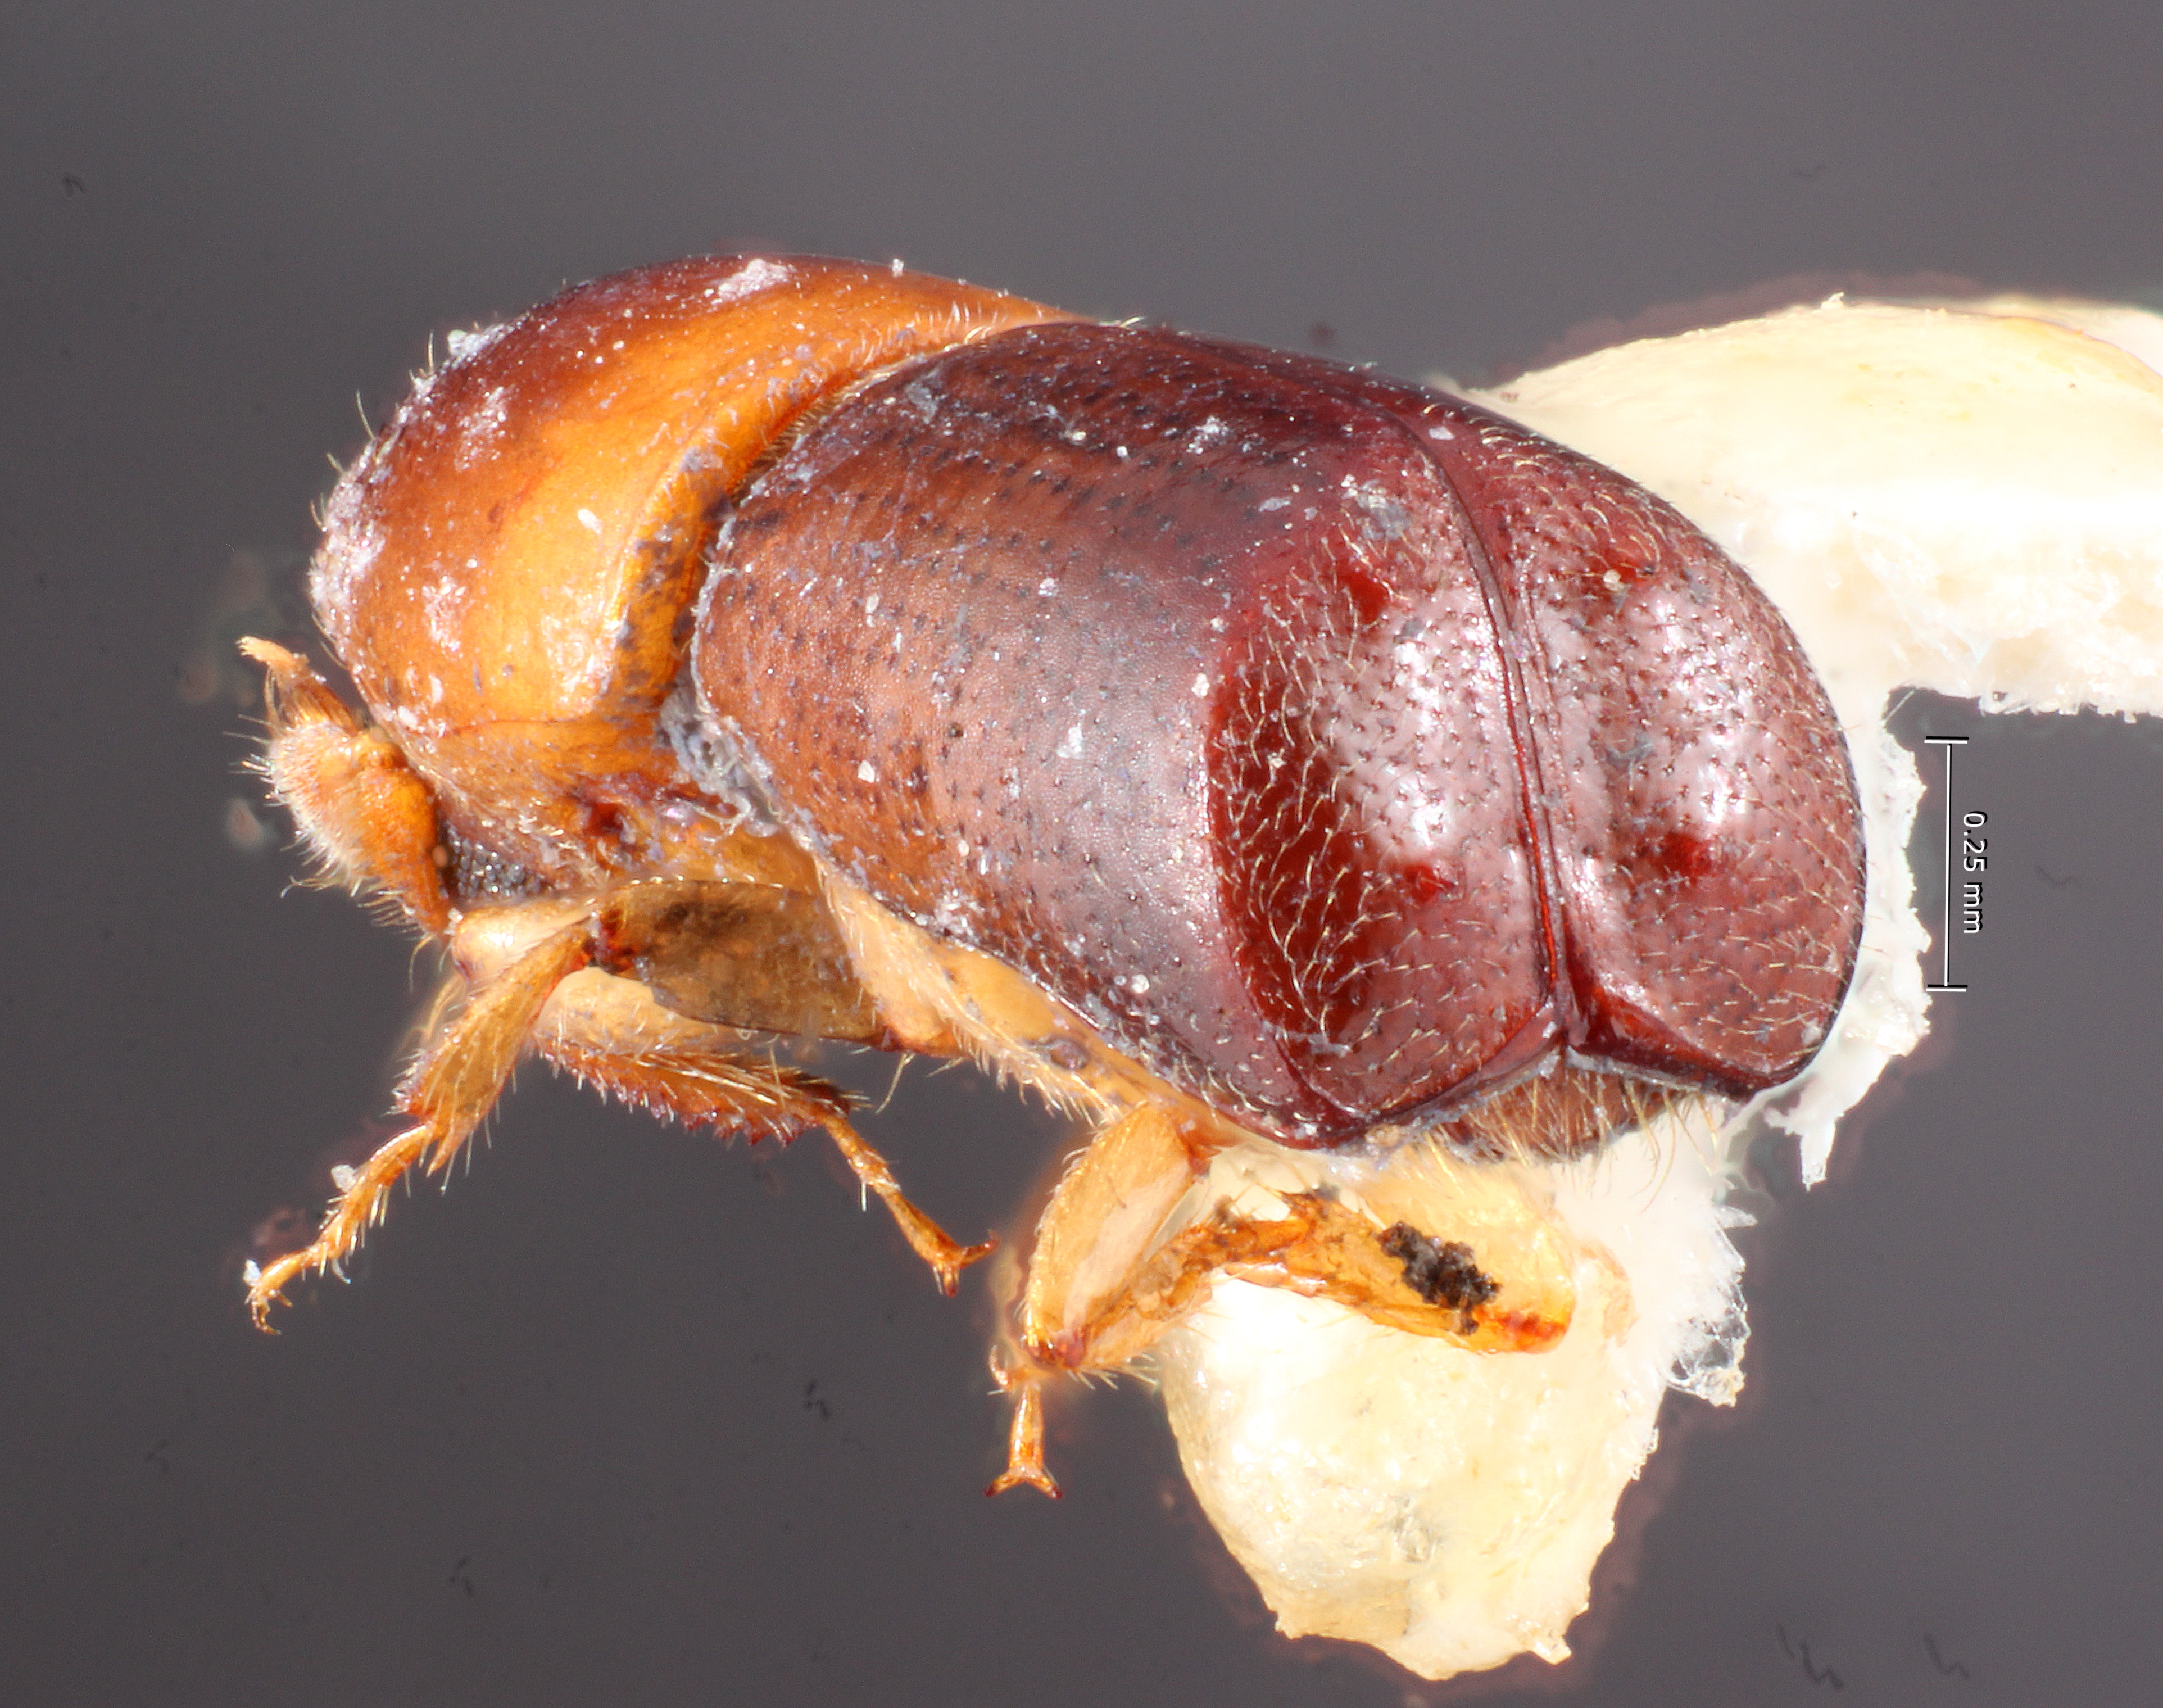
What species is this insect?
Monarthrum proximum
